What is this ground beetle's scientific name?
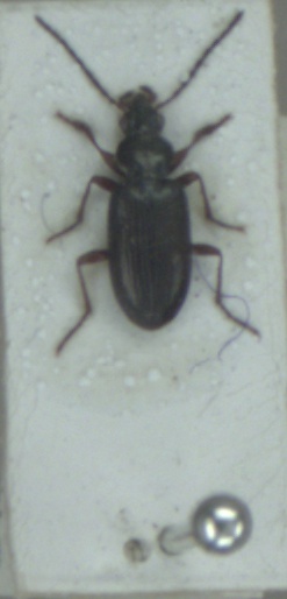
Bembidion decorum
